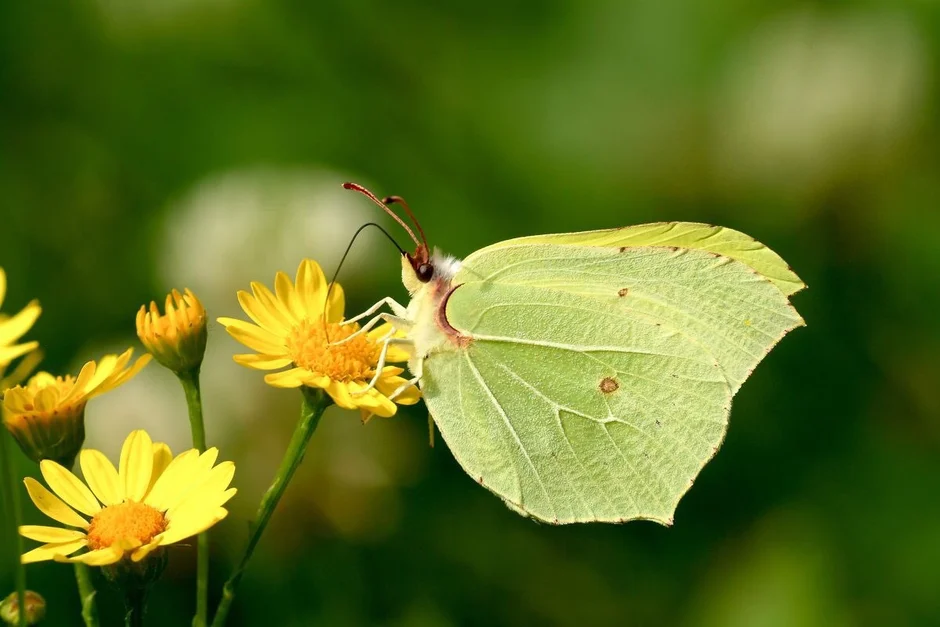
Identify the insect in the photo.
Gonepteryx rhamni
